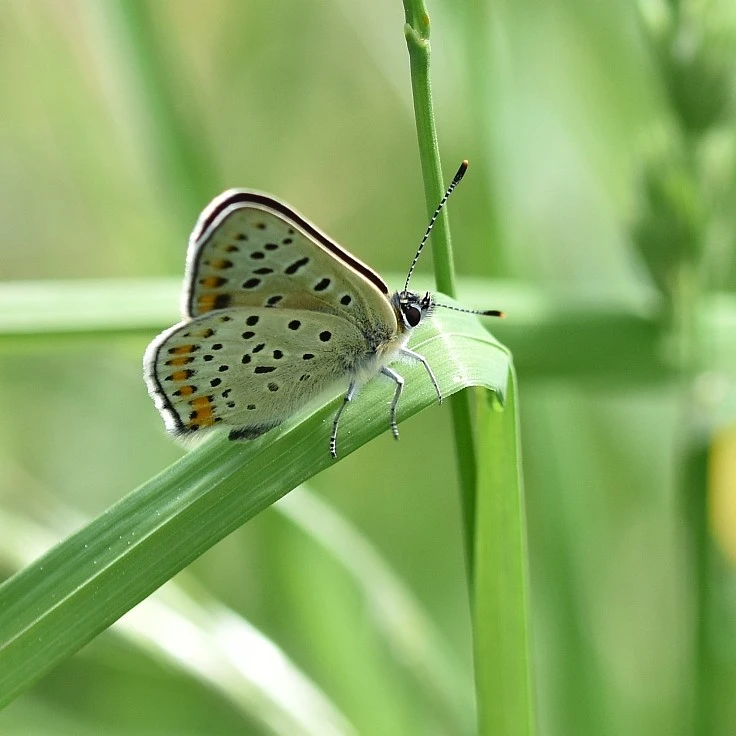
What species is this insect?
Lycaena tityrus (also Loweia tityrus)
